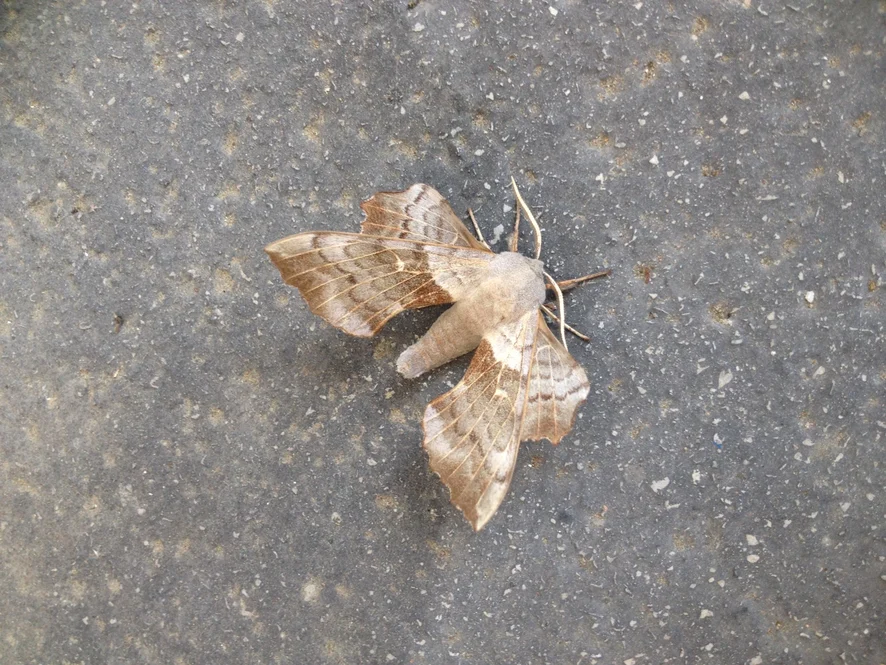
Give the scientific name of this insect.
Laothoe populi
